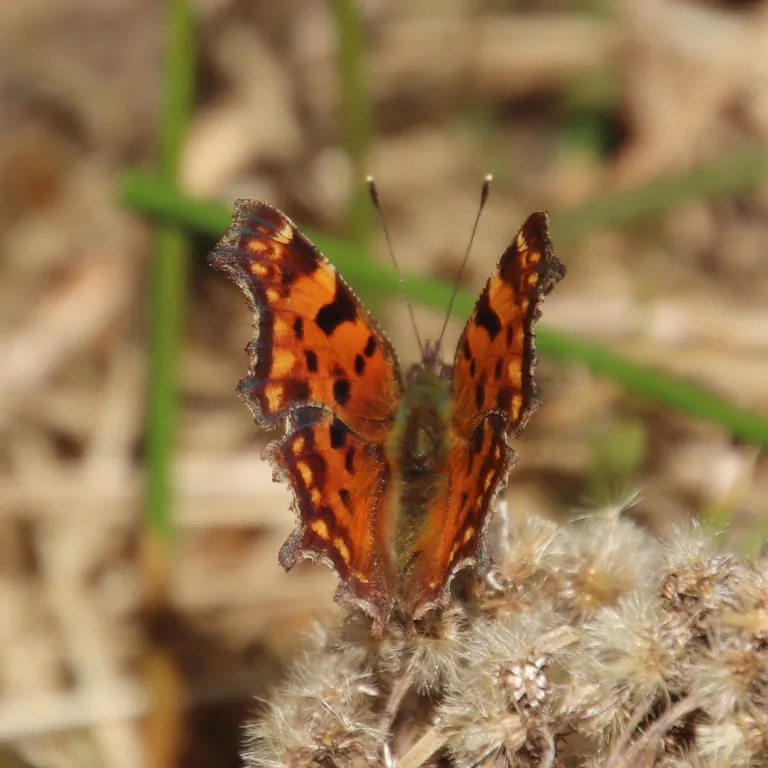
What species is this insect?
Polygonia c-album
